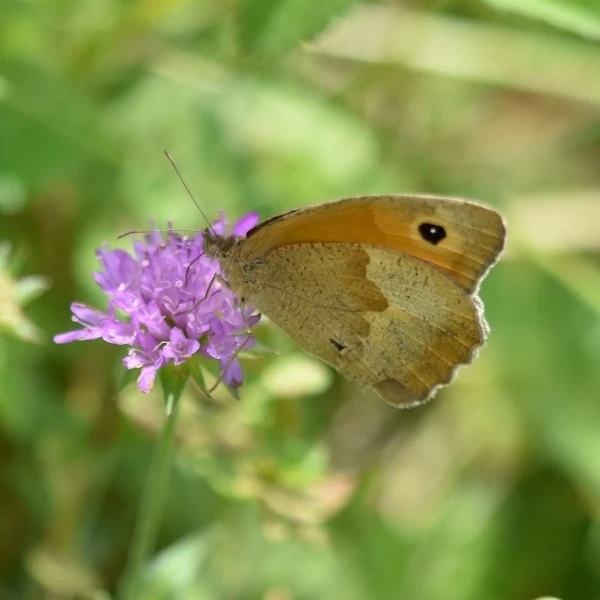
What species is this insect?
Maniola jurtina
